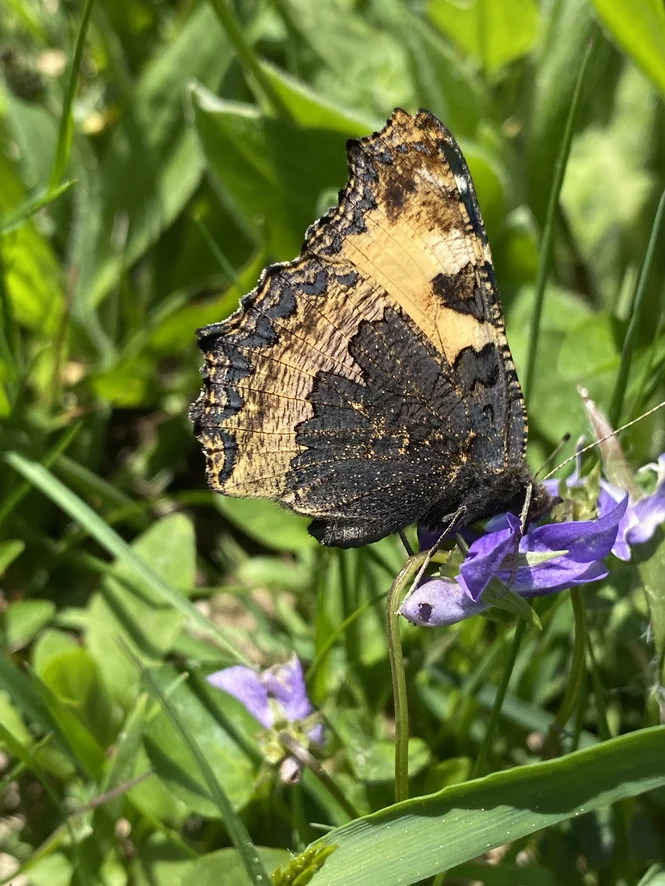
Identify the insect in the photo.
Aglais urticae
